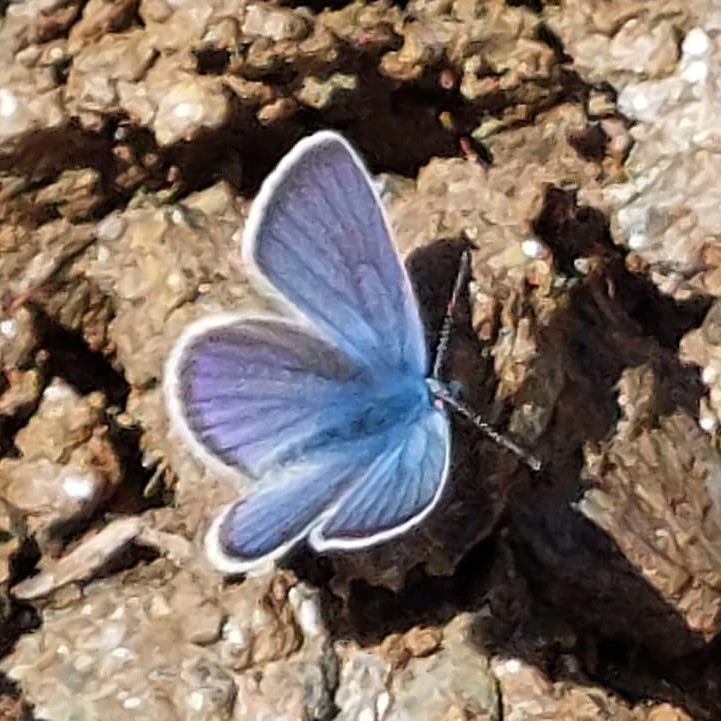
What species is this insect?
Cyaniris semiargus
